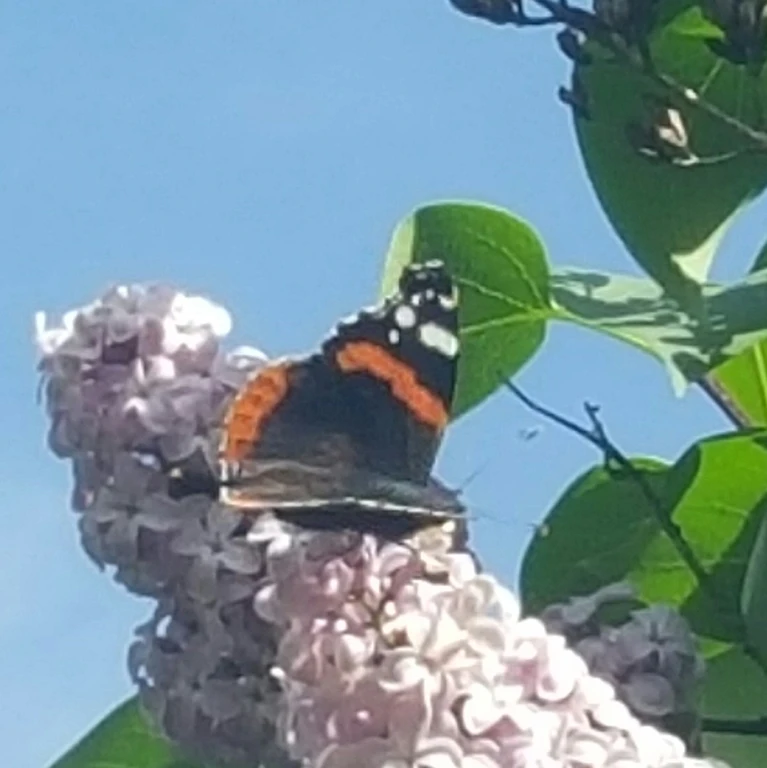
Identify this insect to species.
Vanessa atalanta
